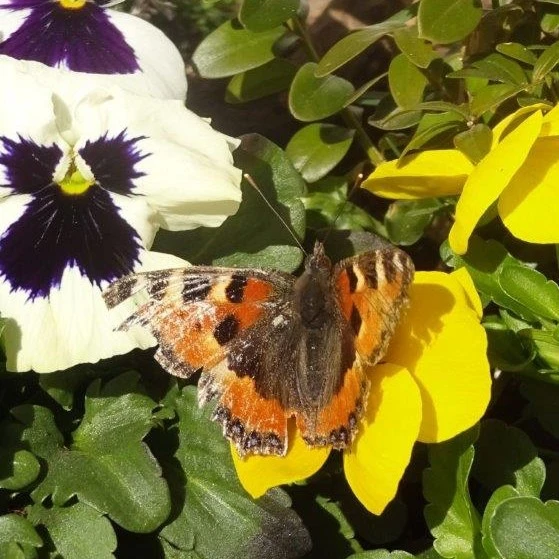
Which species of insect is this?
Aglais urticae
